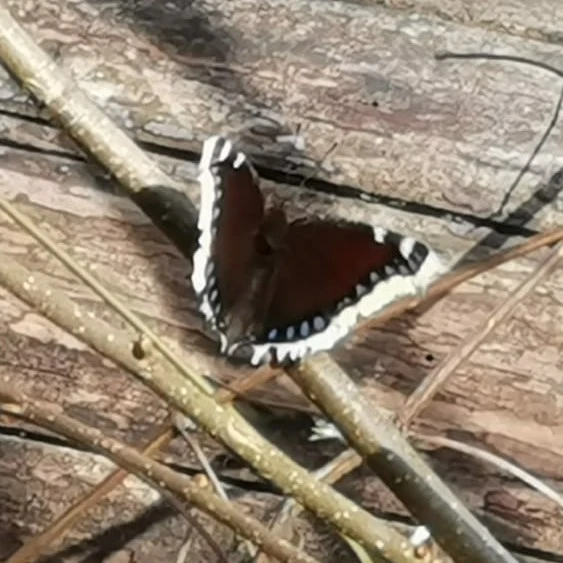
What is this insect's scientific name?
Nymphalis antiopa
